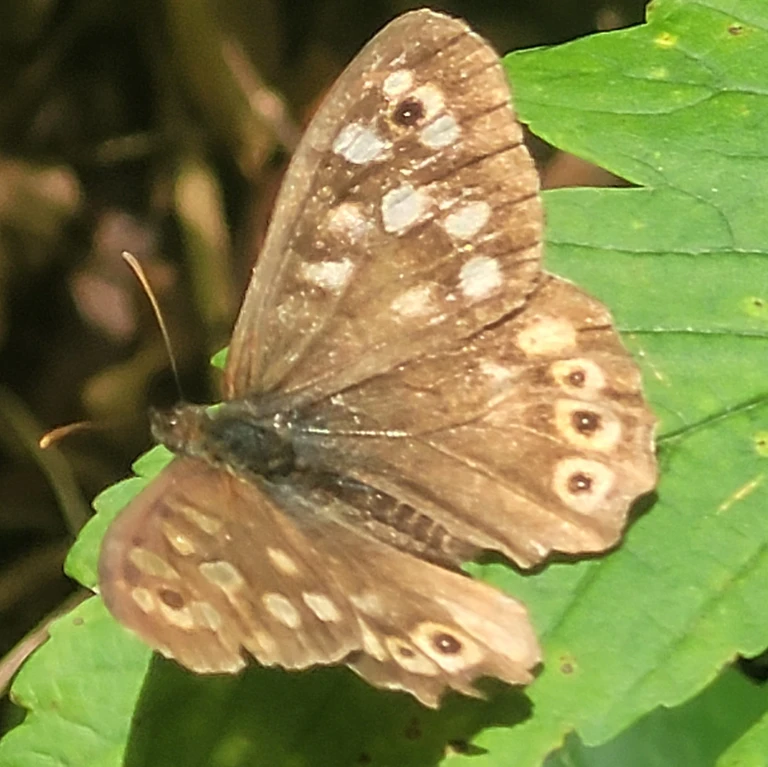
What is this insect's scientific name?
Pararge aegeria
